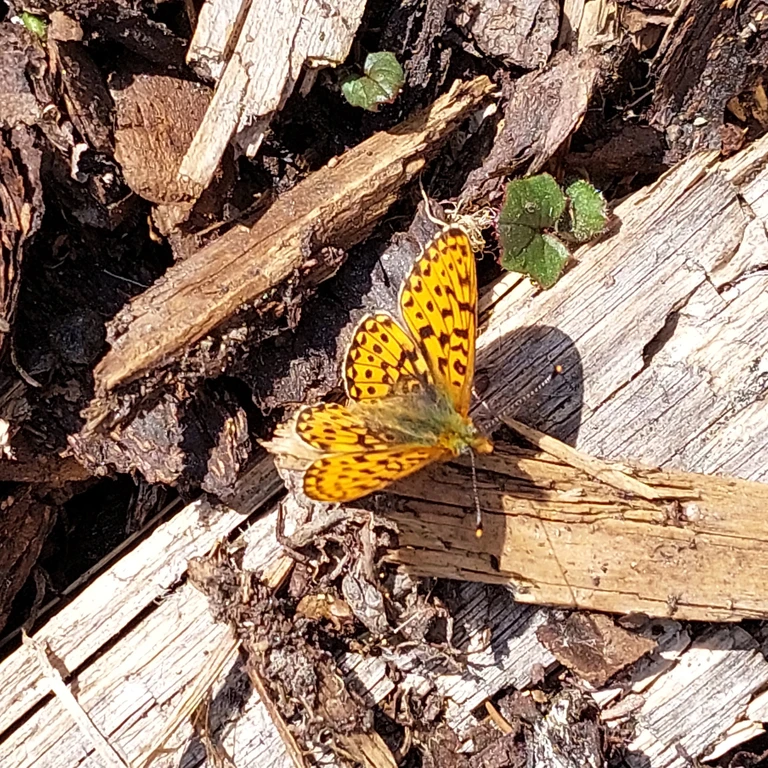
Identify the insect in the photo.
Boloria euphrosyne (also Clossiana euphrosyne)
